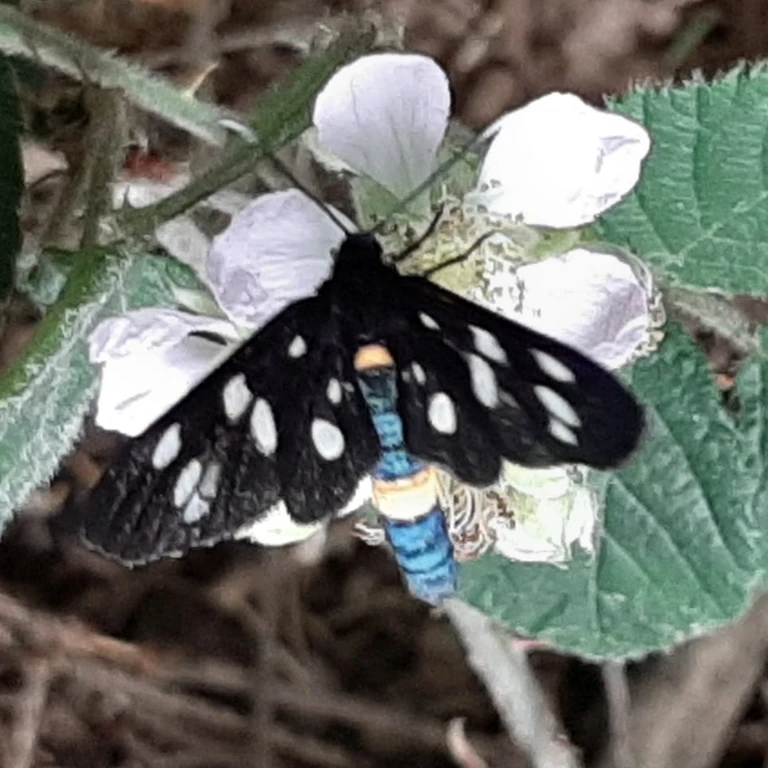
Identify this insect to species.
Amata phegea
